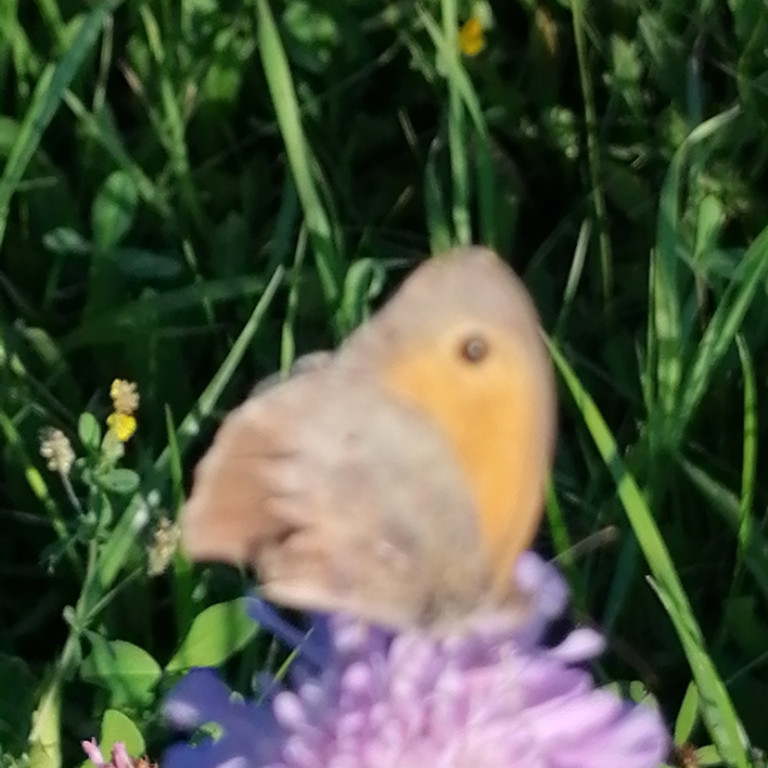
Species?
Maniola jurtina
